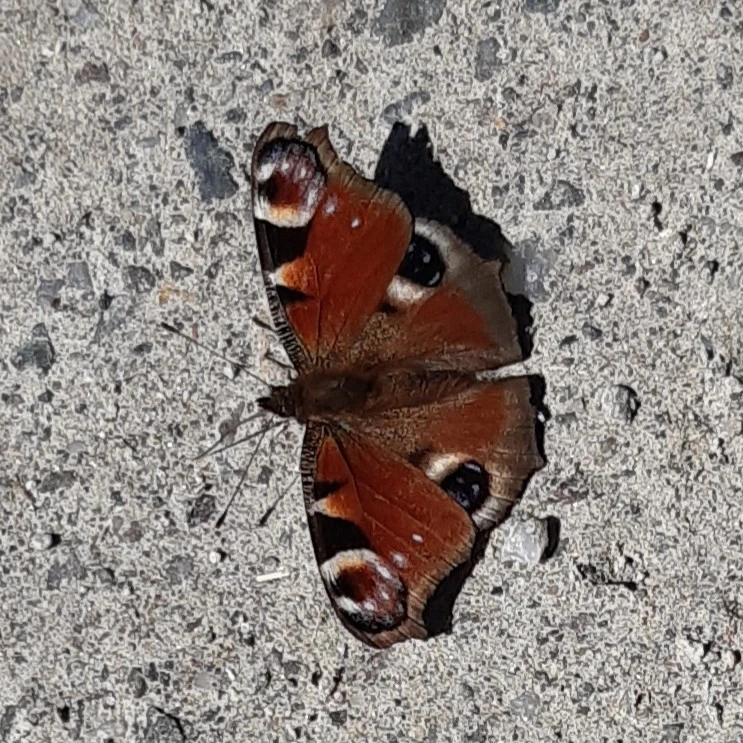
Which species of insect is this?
Aglais io
